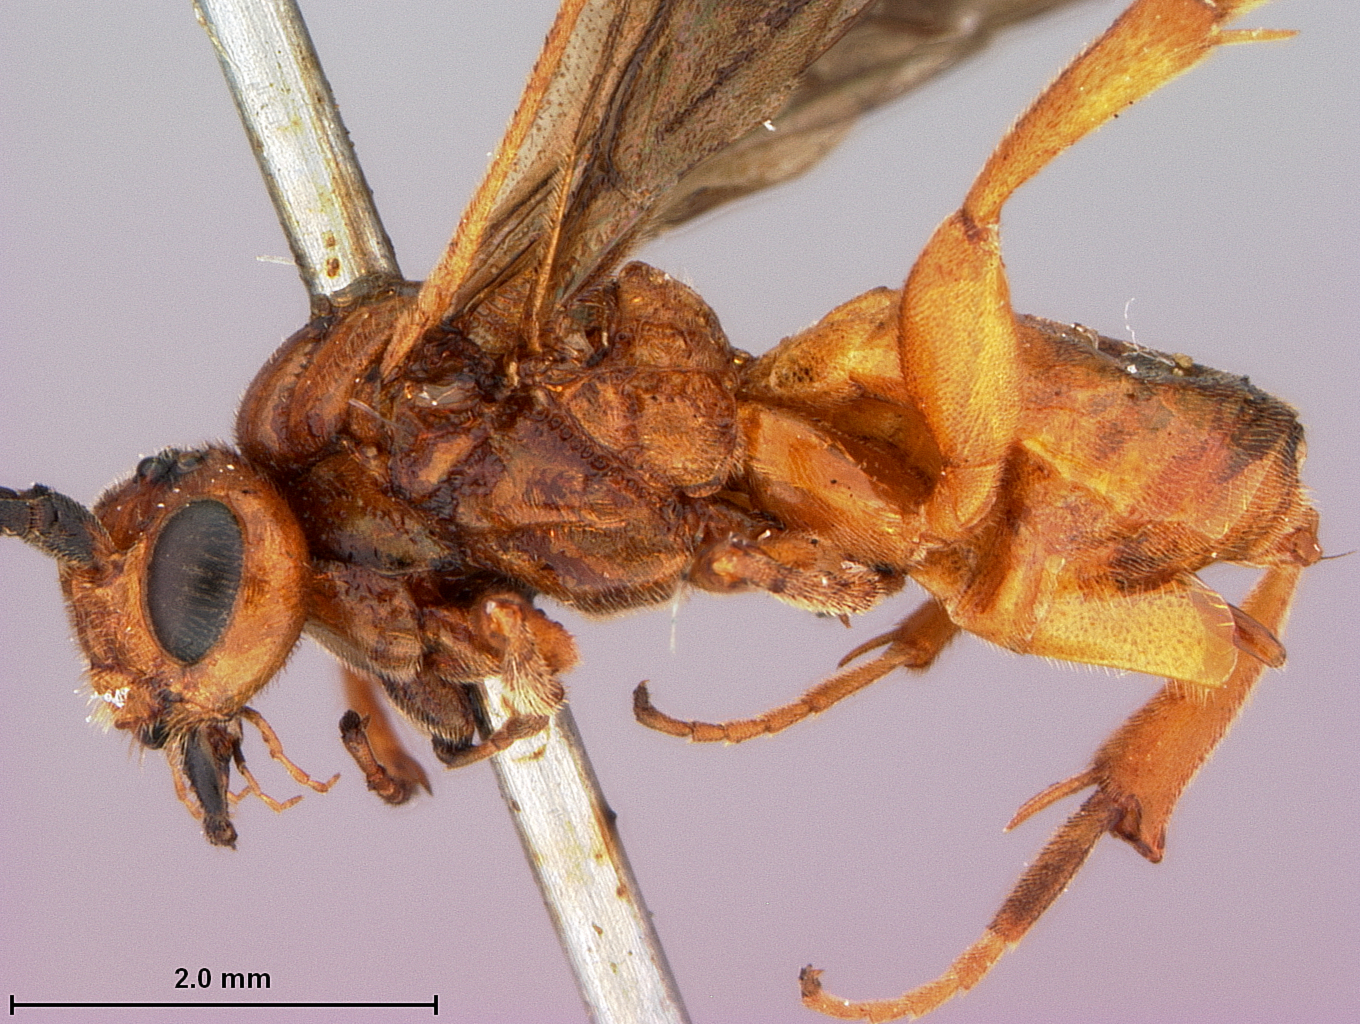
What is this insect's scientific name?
Cardiochiles rubicundus
